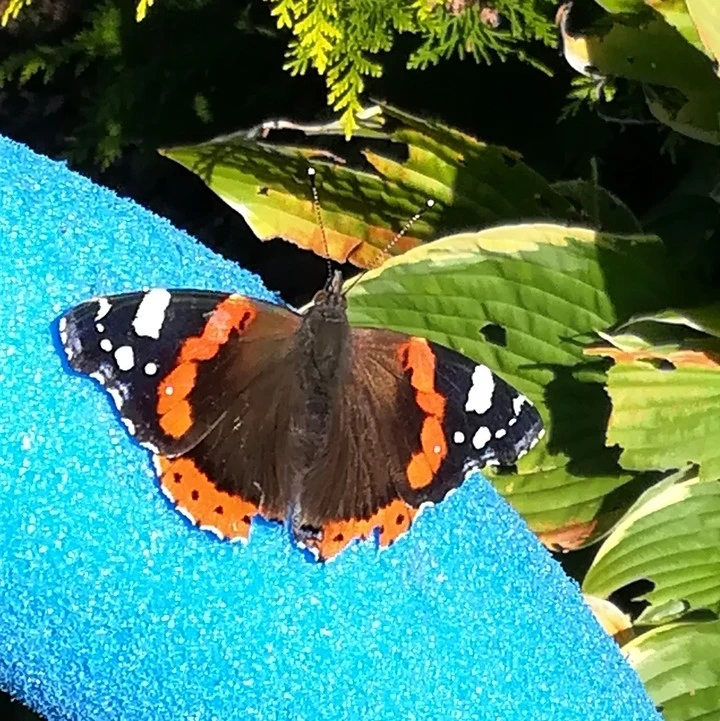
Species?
Vanessa atalanta
